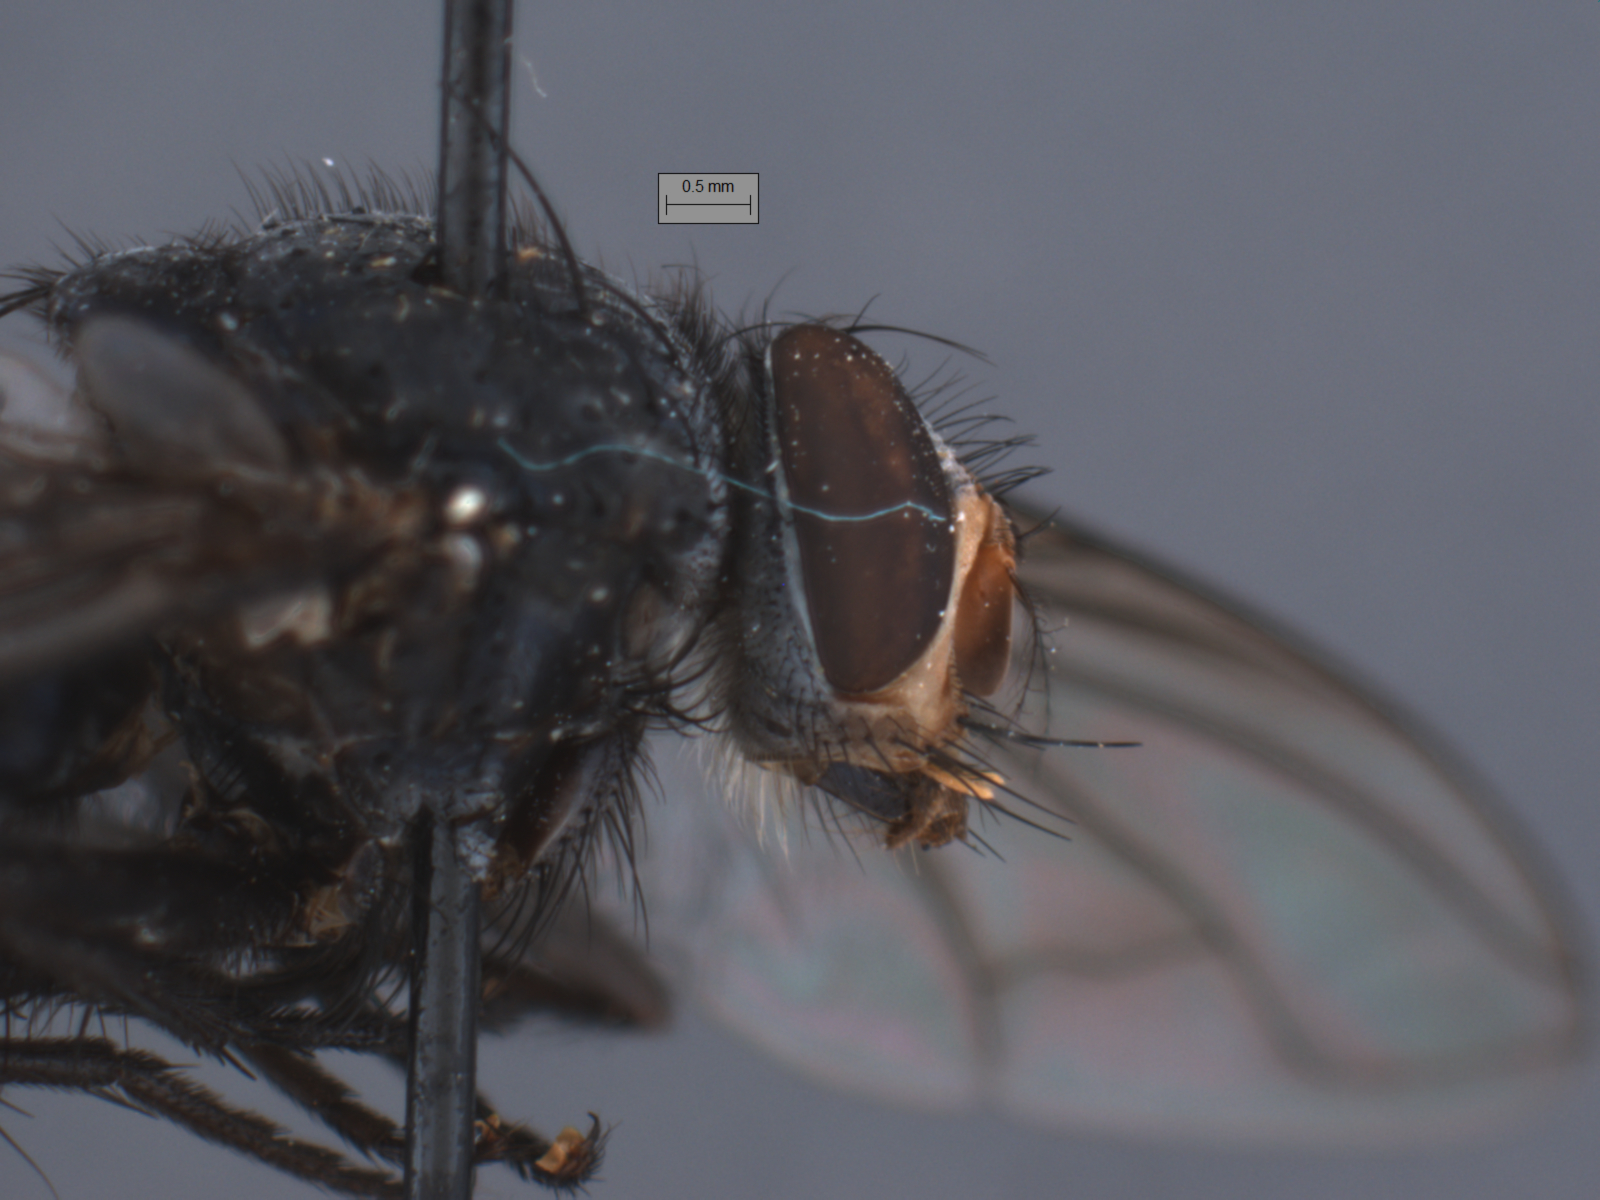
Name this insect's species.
Huascaromusca xanthorrhina
